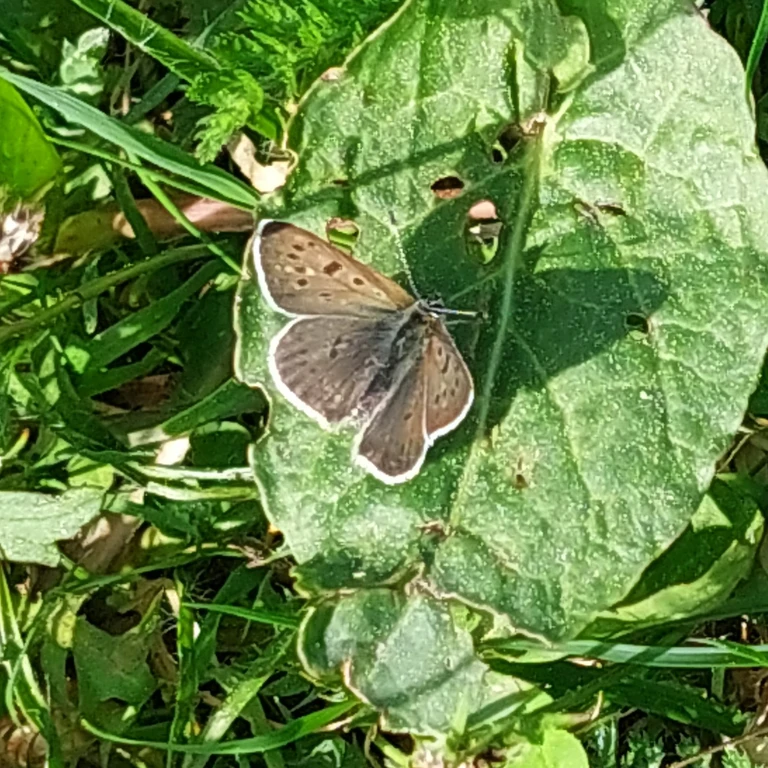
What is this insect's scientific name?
Lycaena tityrus (also Loweia tityrus)
